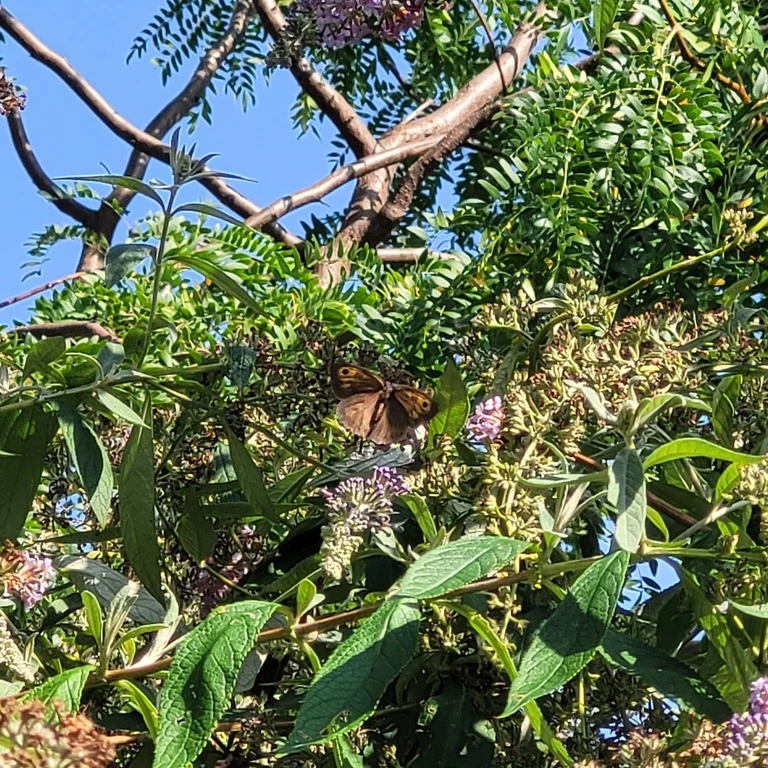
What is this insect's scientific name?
Maniola jurtina
